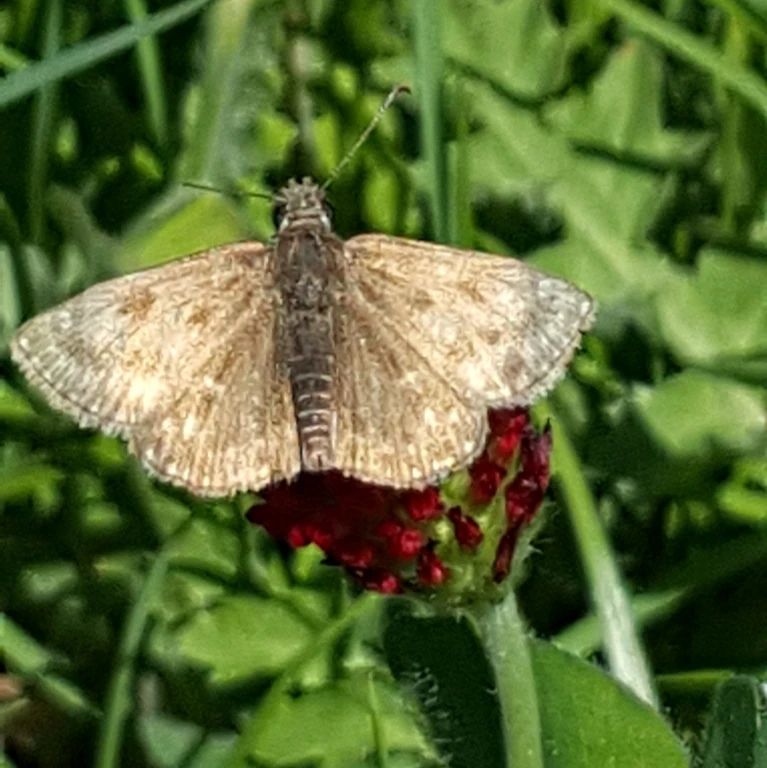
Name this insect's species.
Erynnis tages
